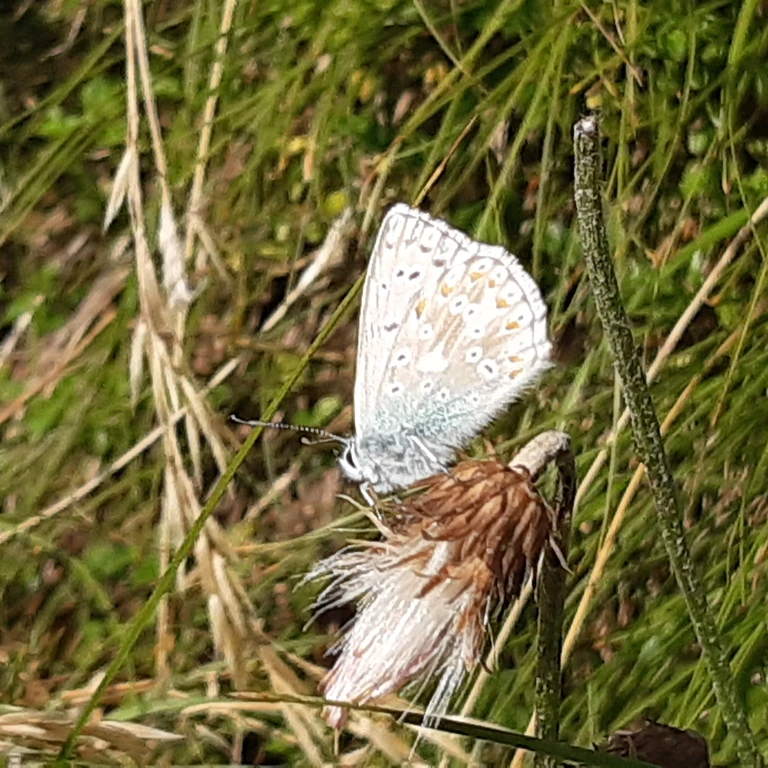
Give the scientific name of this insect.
Lysandra coridon
